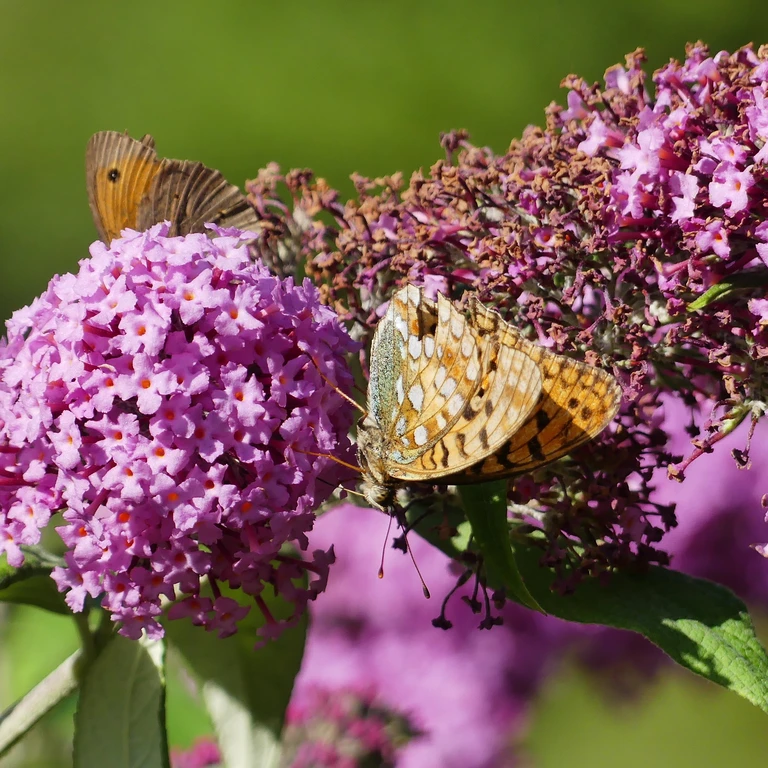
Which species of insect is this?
Fabriciana adippe
